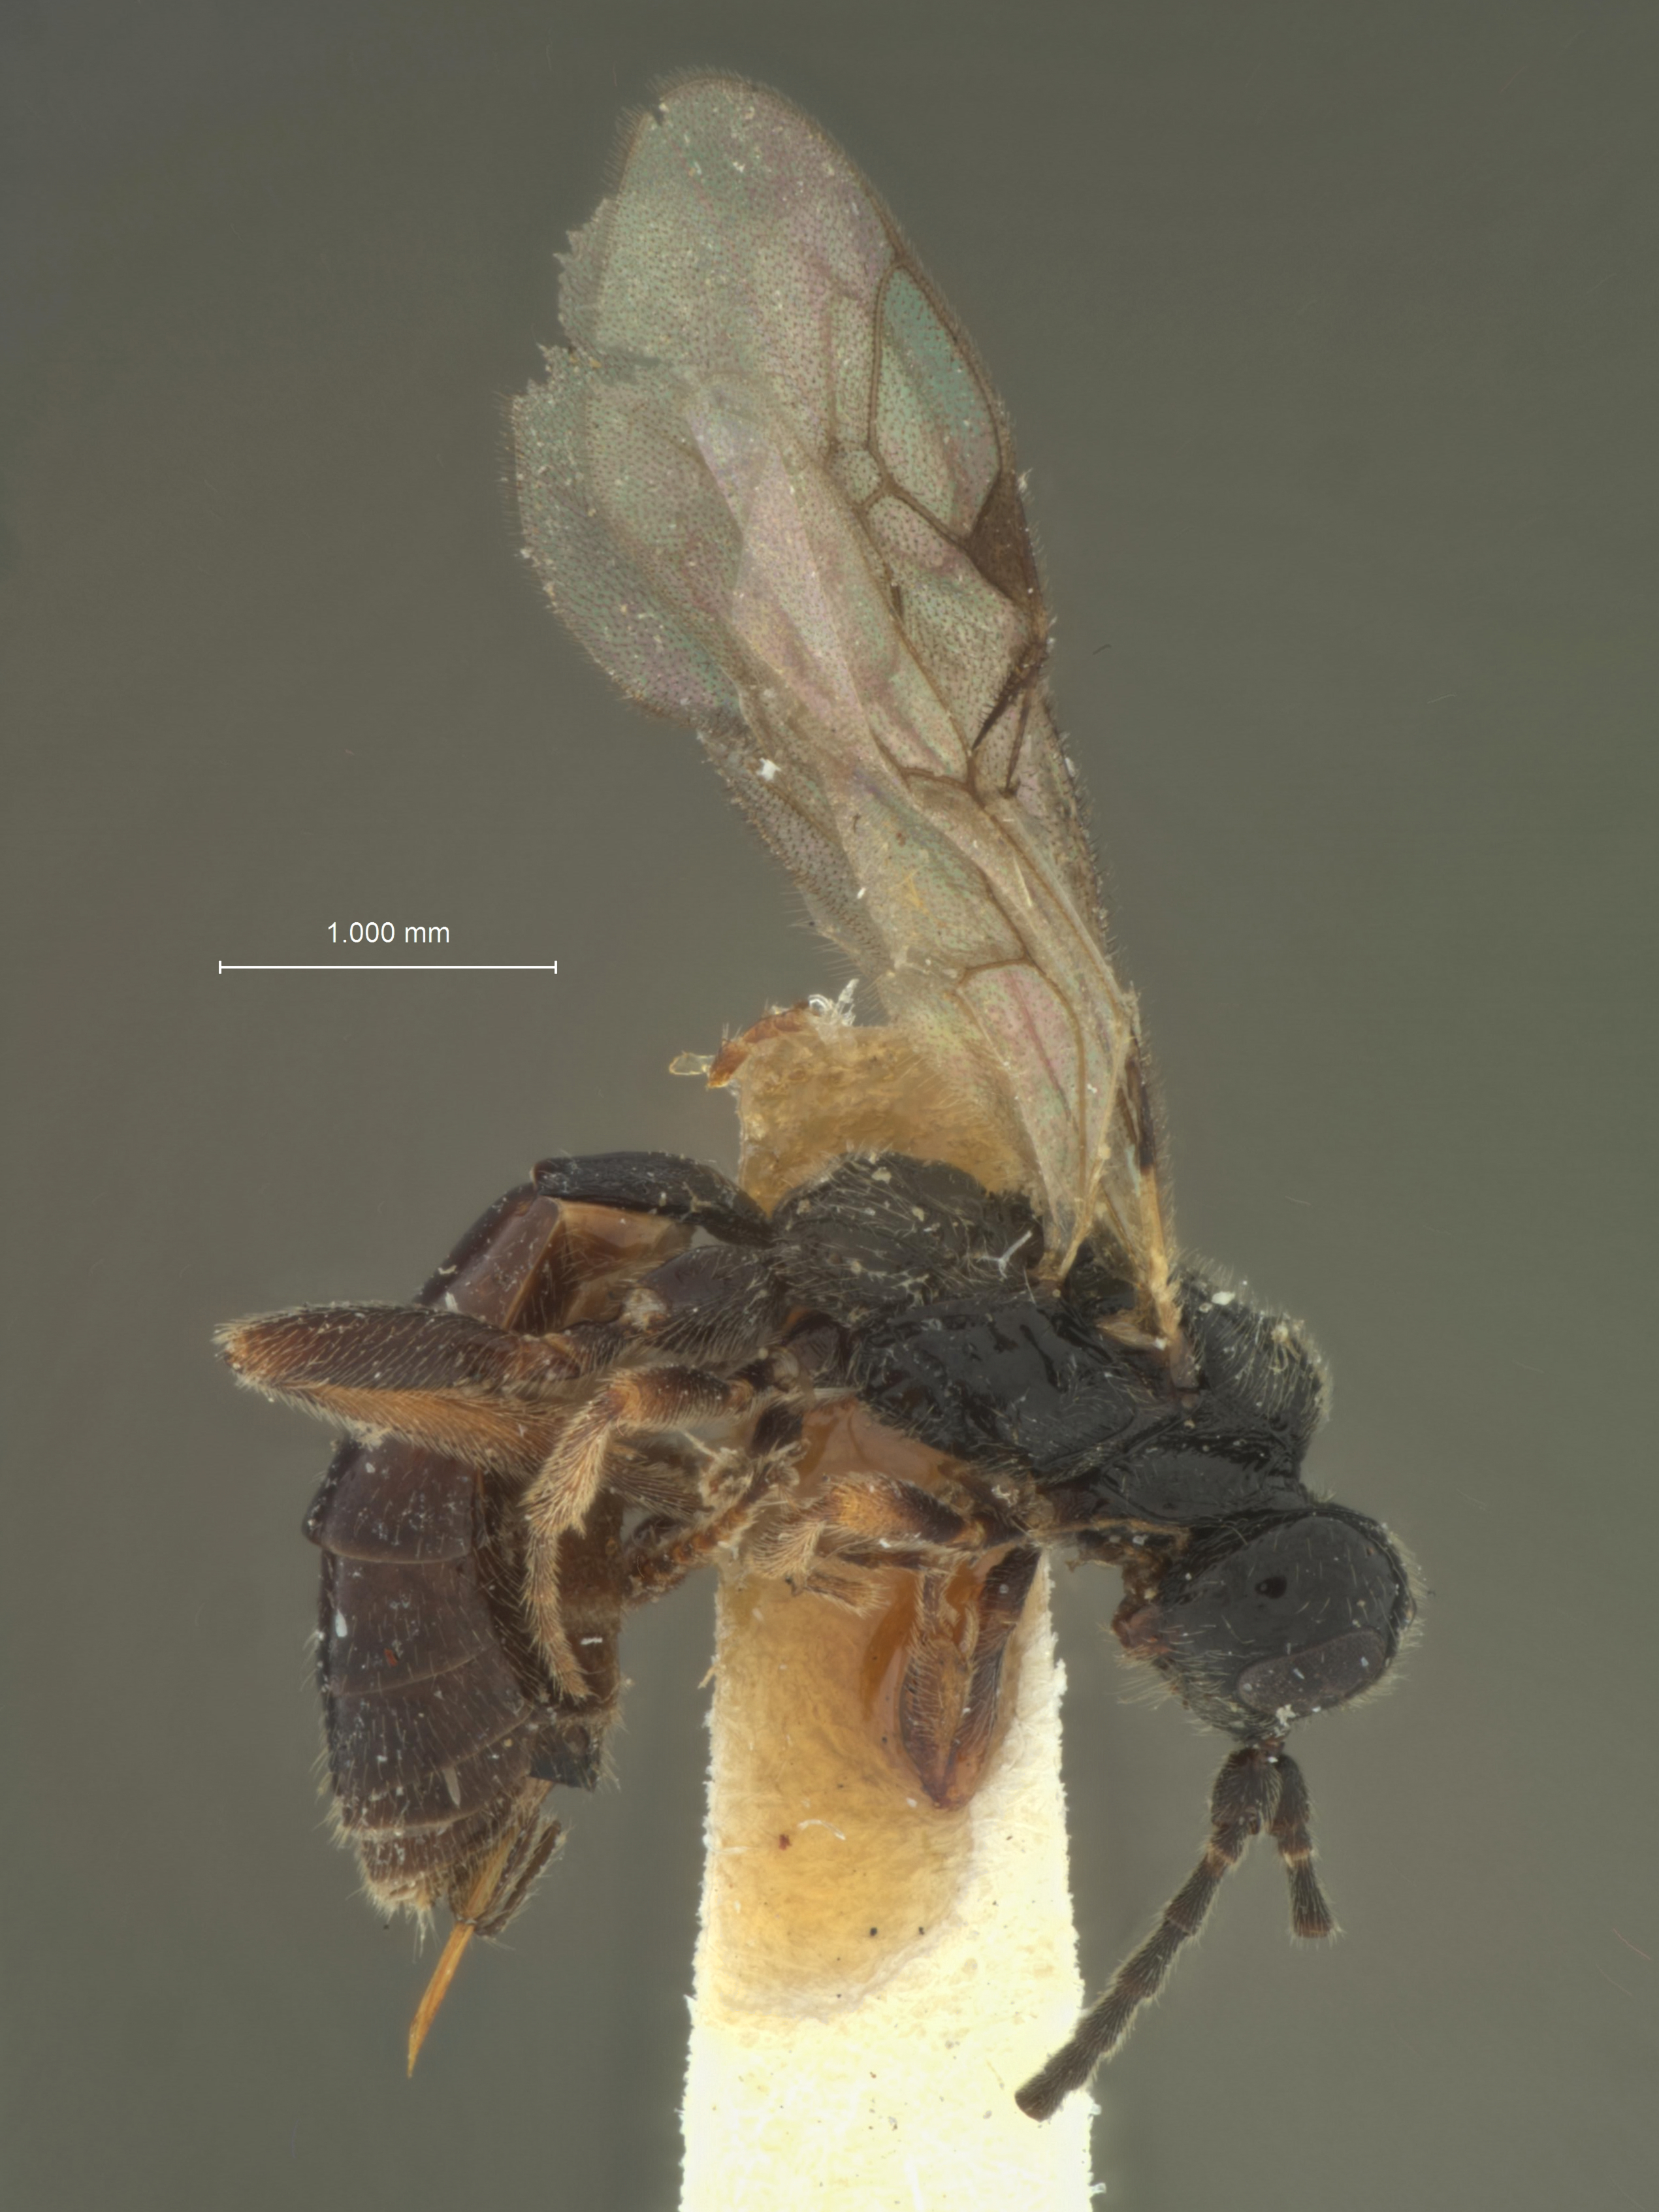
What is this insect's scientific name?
Bachia nigra
